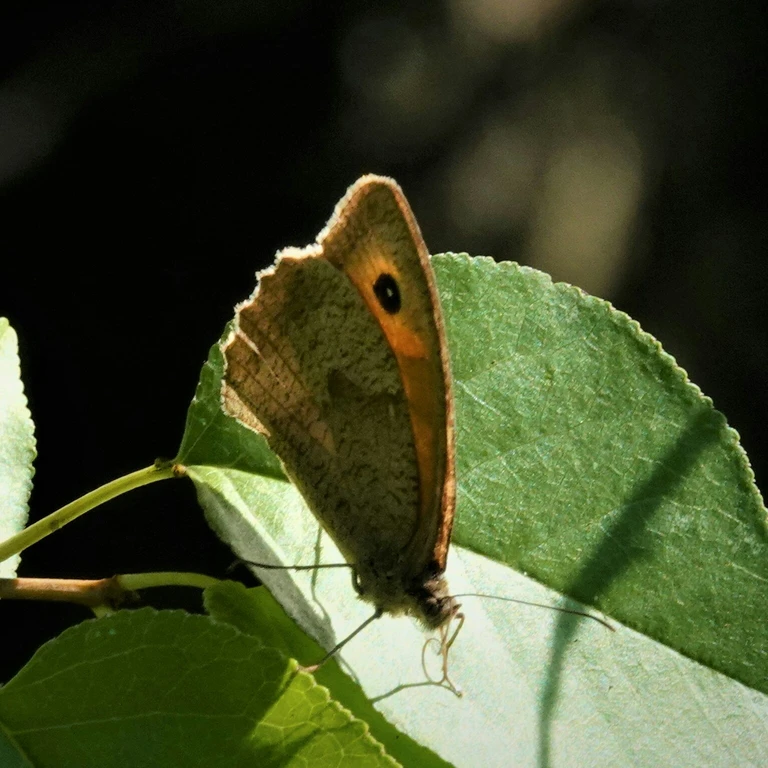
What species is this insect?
Maniola jurtina
